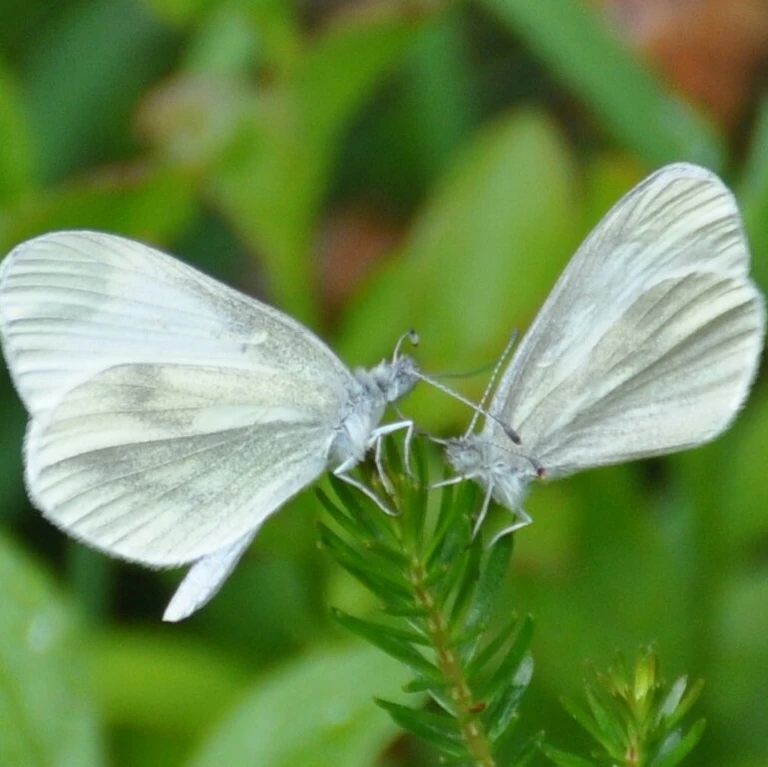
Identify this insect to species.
Leptidea sinapis/juvernica
